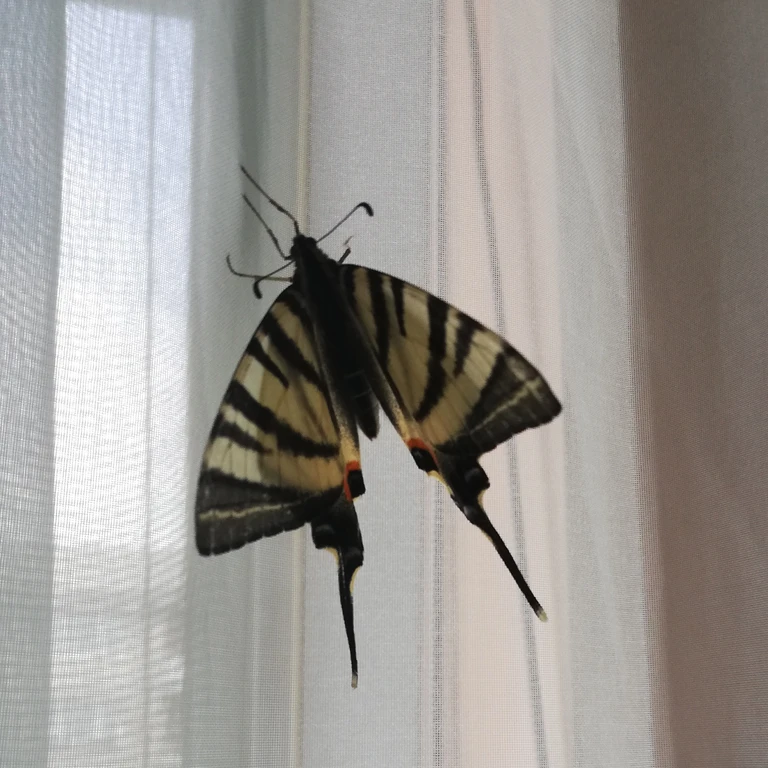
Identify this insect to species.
Iphiclides podalirius
